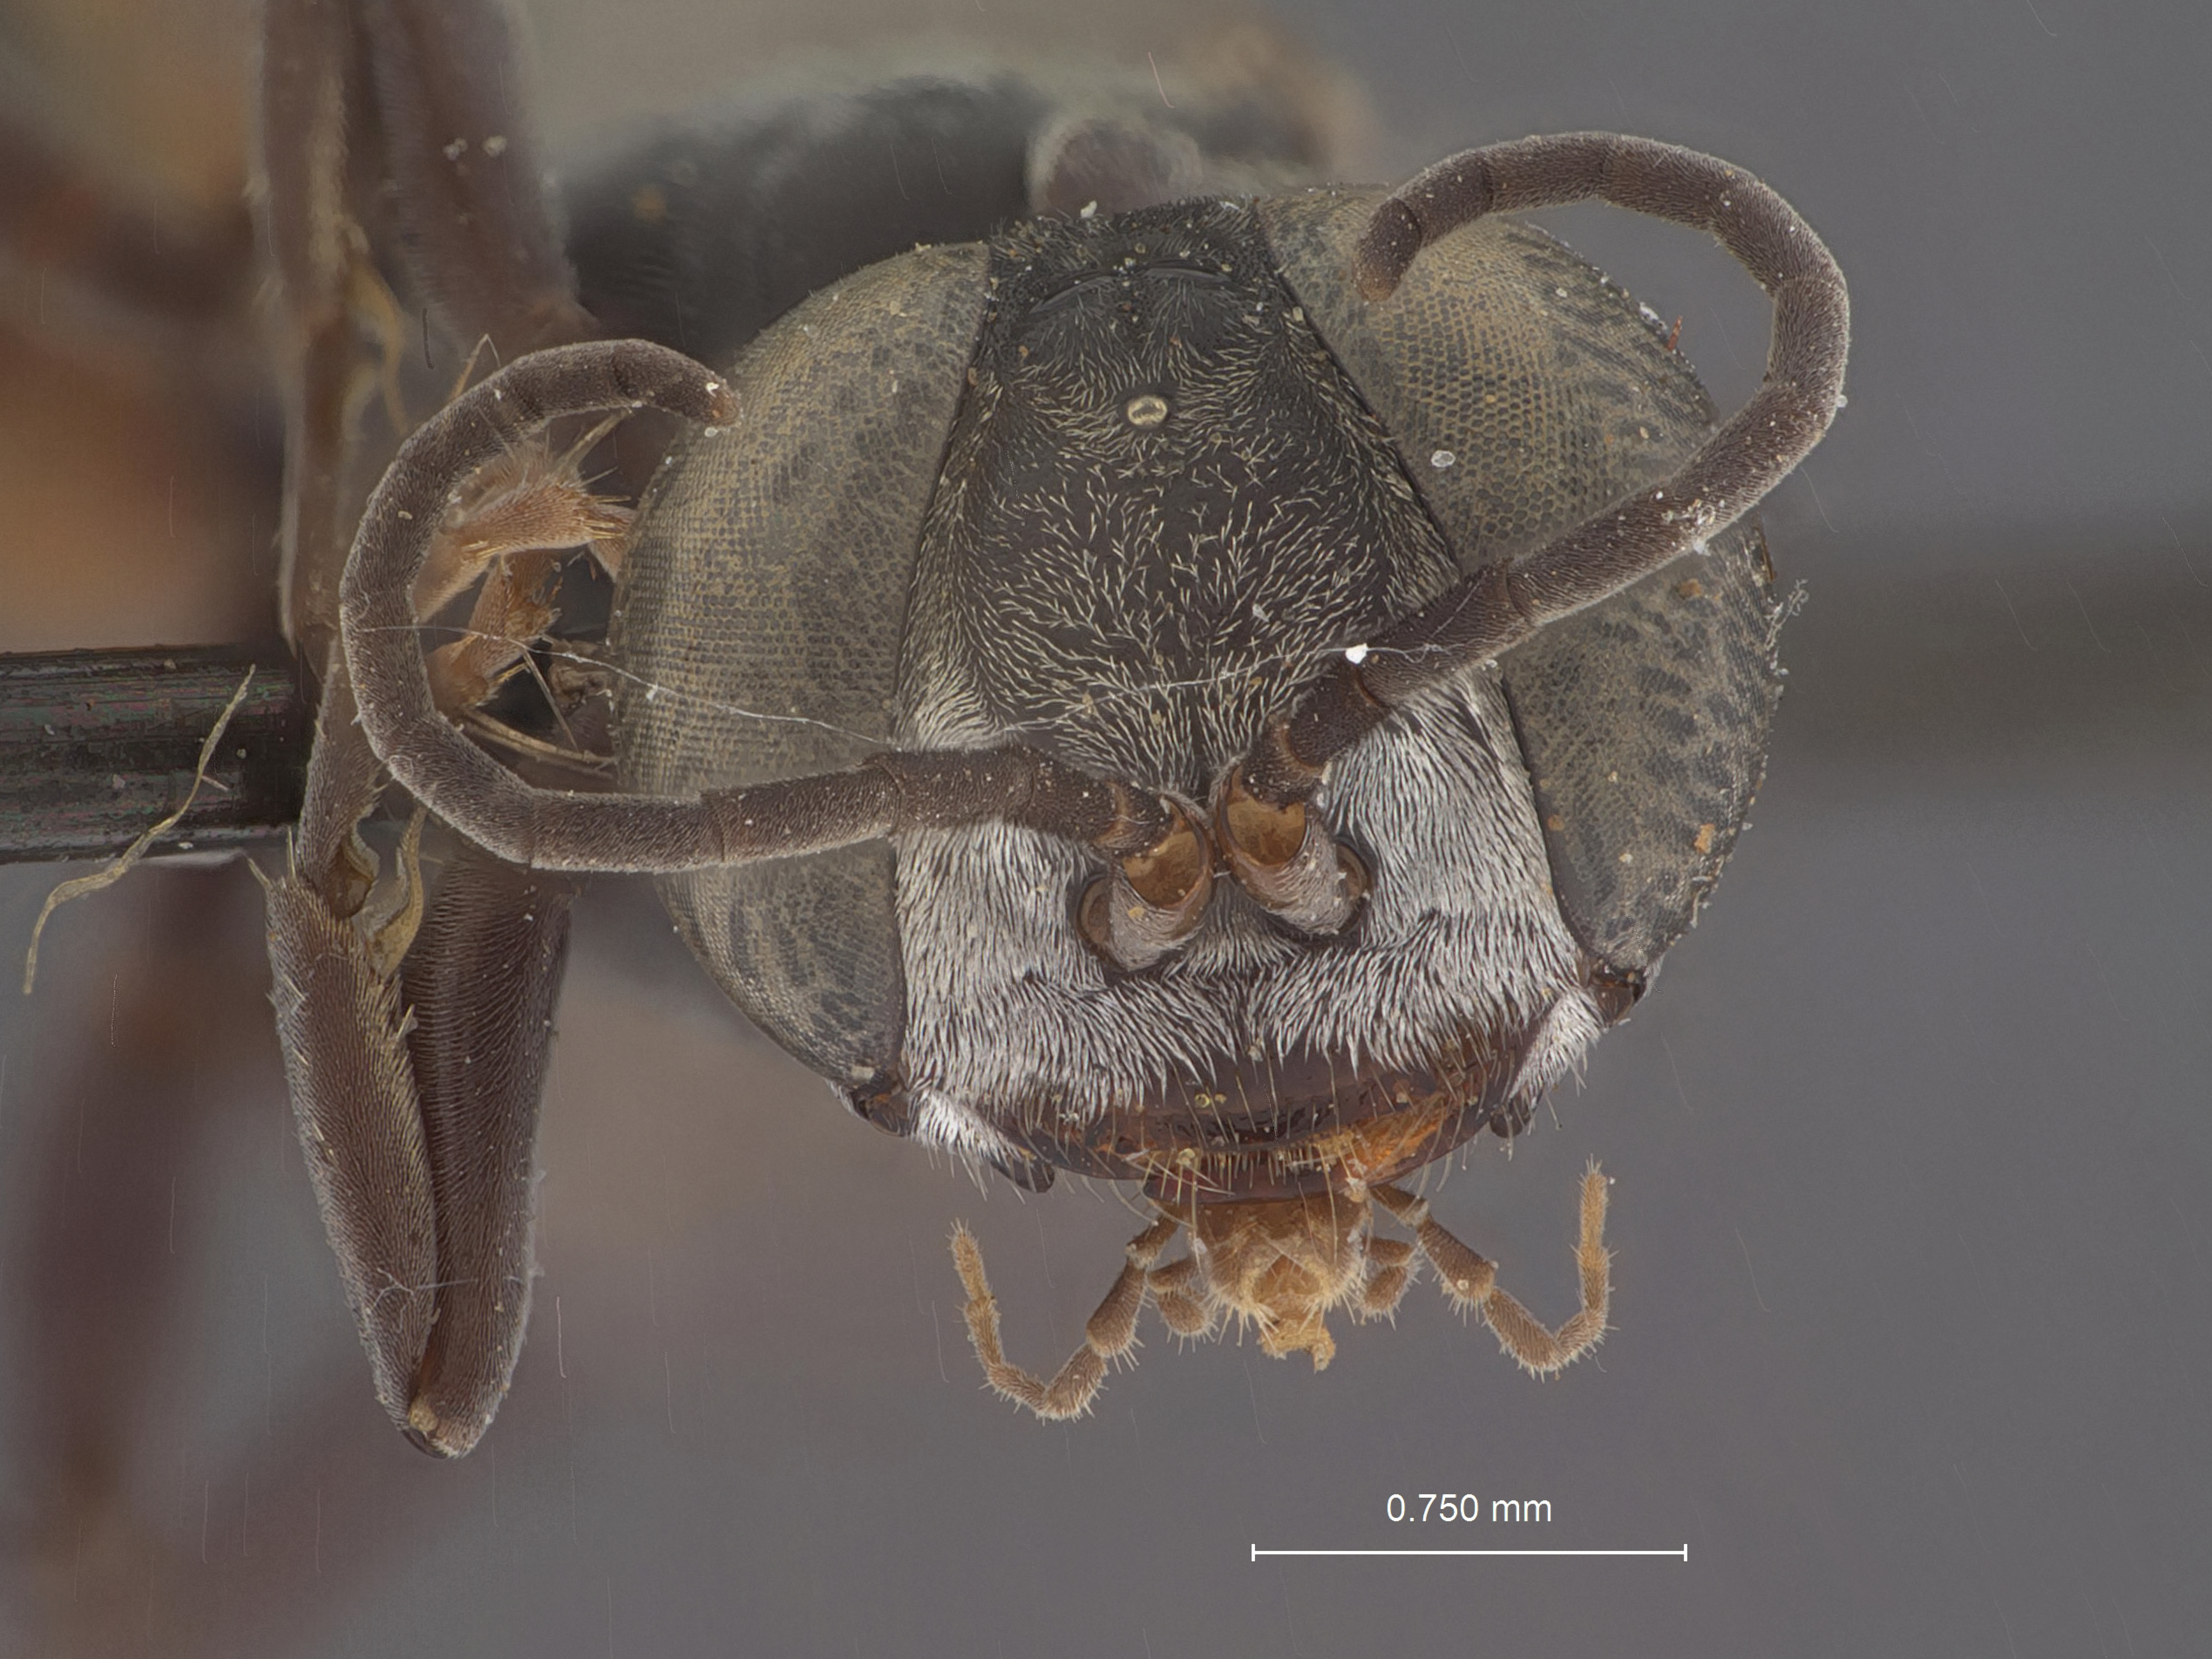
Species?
Tachysphex wheeleri
